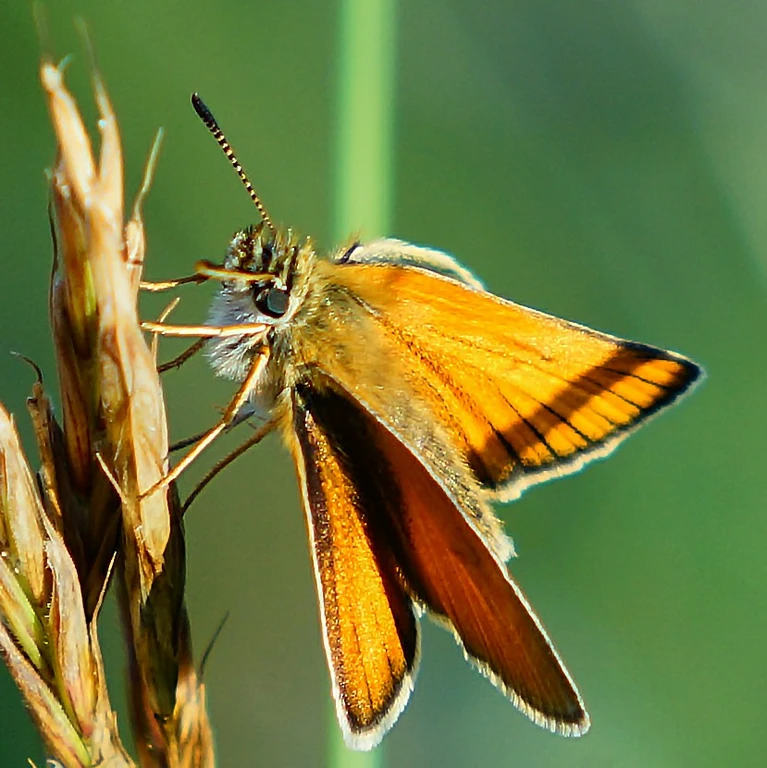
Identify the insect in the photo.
Thymelicus lineola
